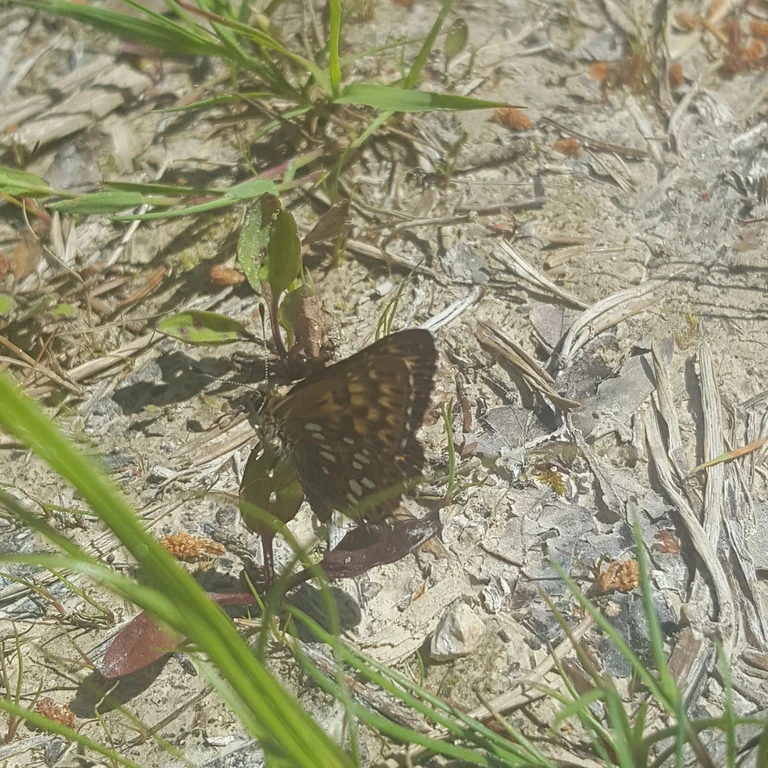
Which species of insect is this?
Hamearis lucina
